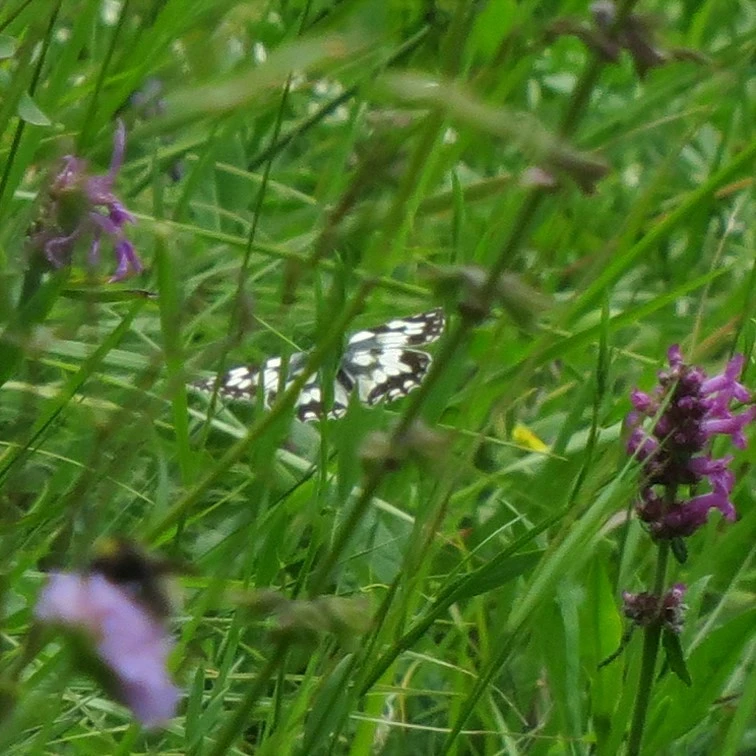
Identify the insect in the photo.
Melanargia galathea
